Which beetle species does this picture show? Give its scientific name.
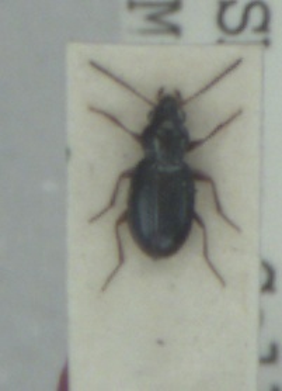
Bembidion schueppelii
